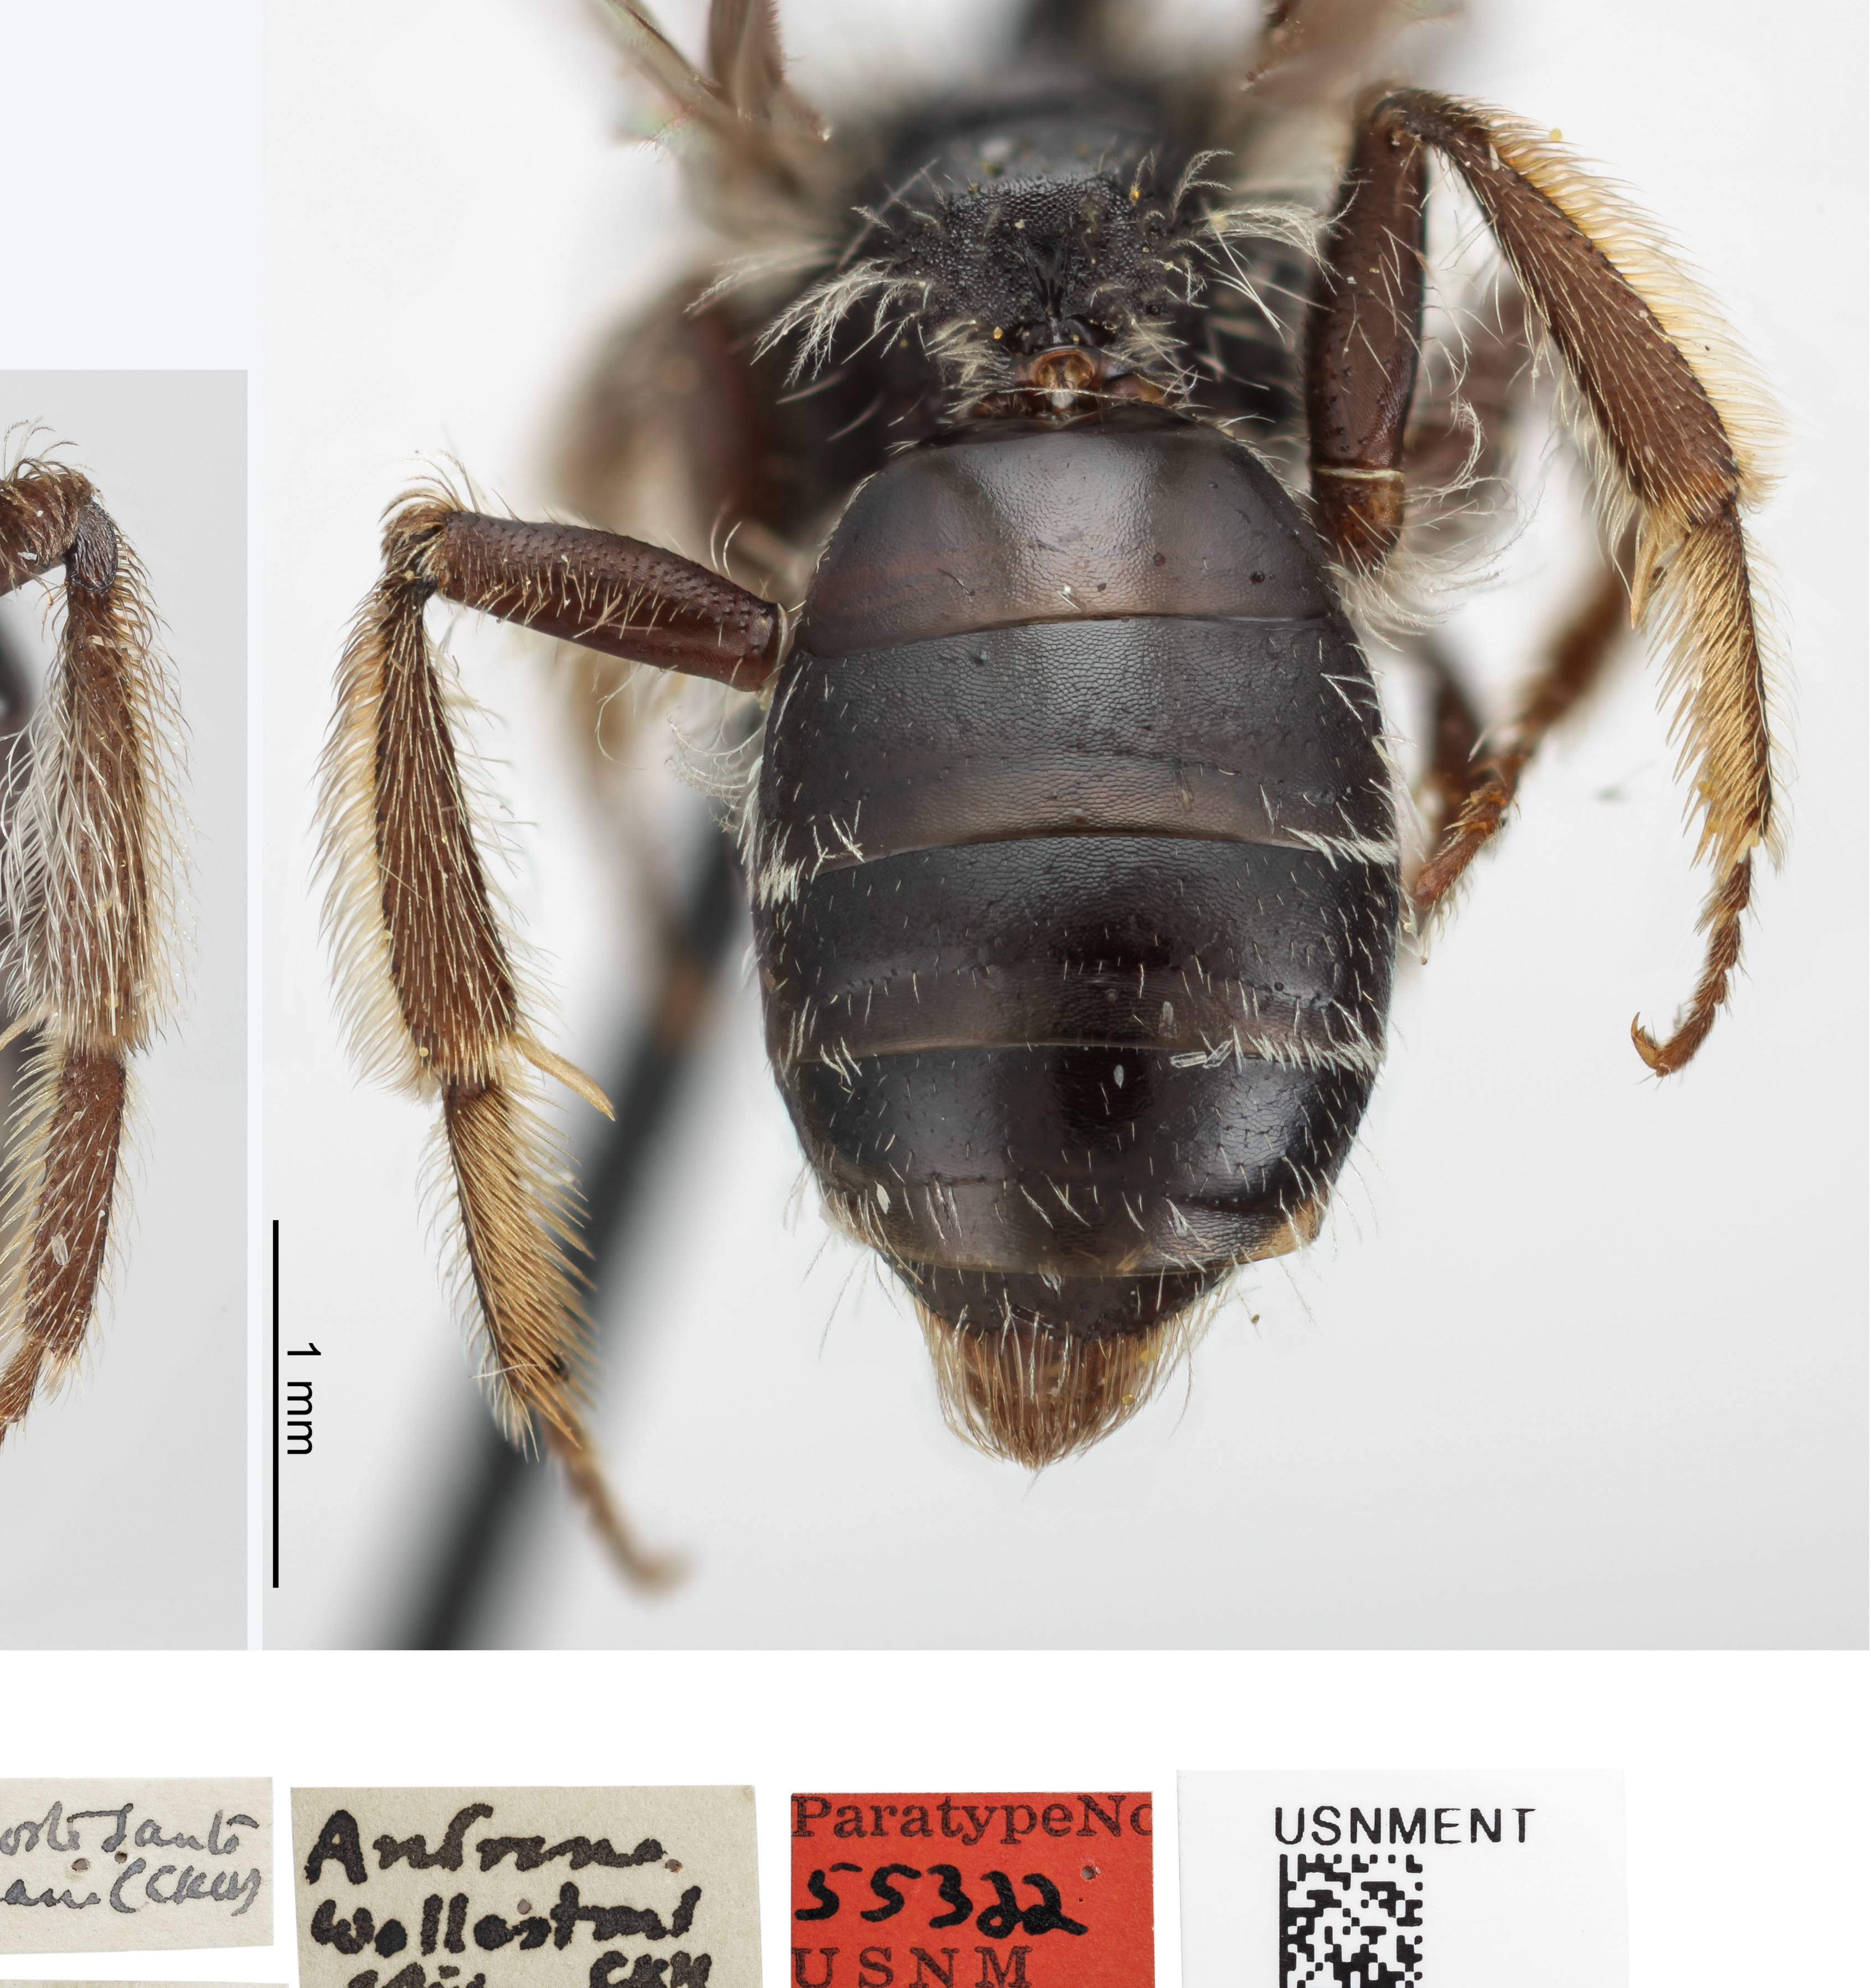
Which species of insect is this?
Andrena wollastoni
